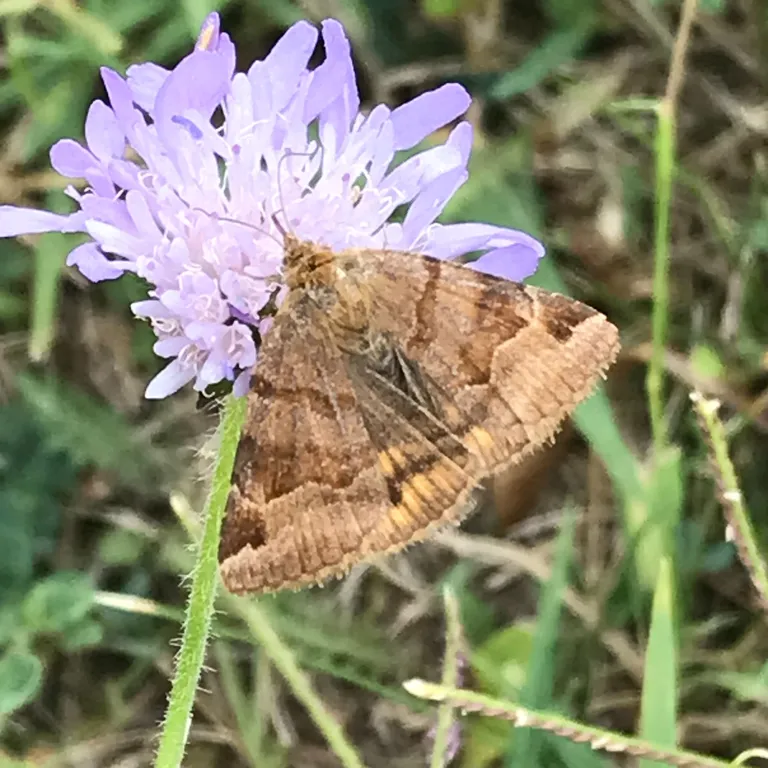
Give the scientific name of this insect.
Euclidia glyphica
